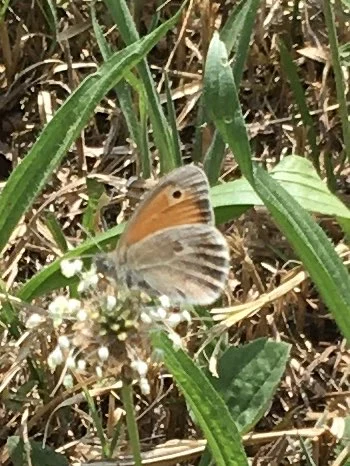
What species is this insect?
Coenonympha pamphilus
